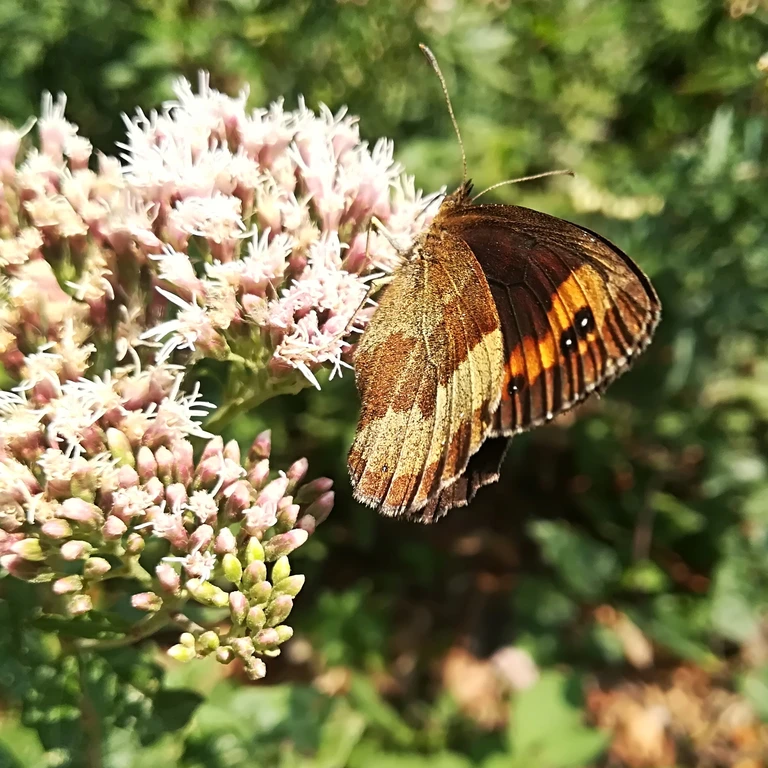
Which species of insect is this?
Erebia aethiops
